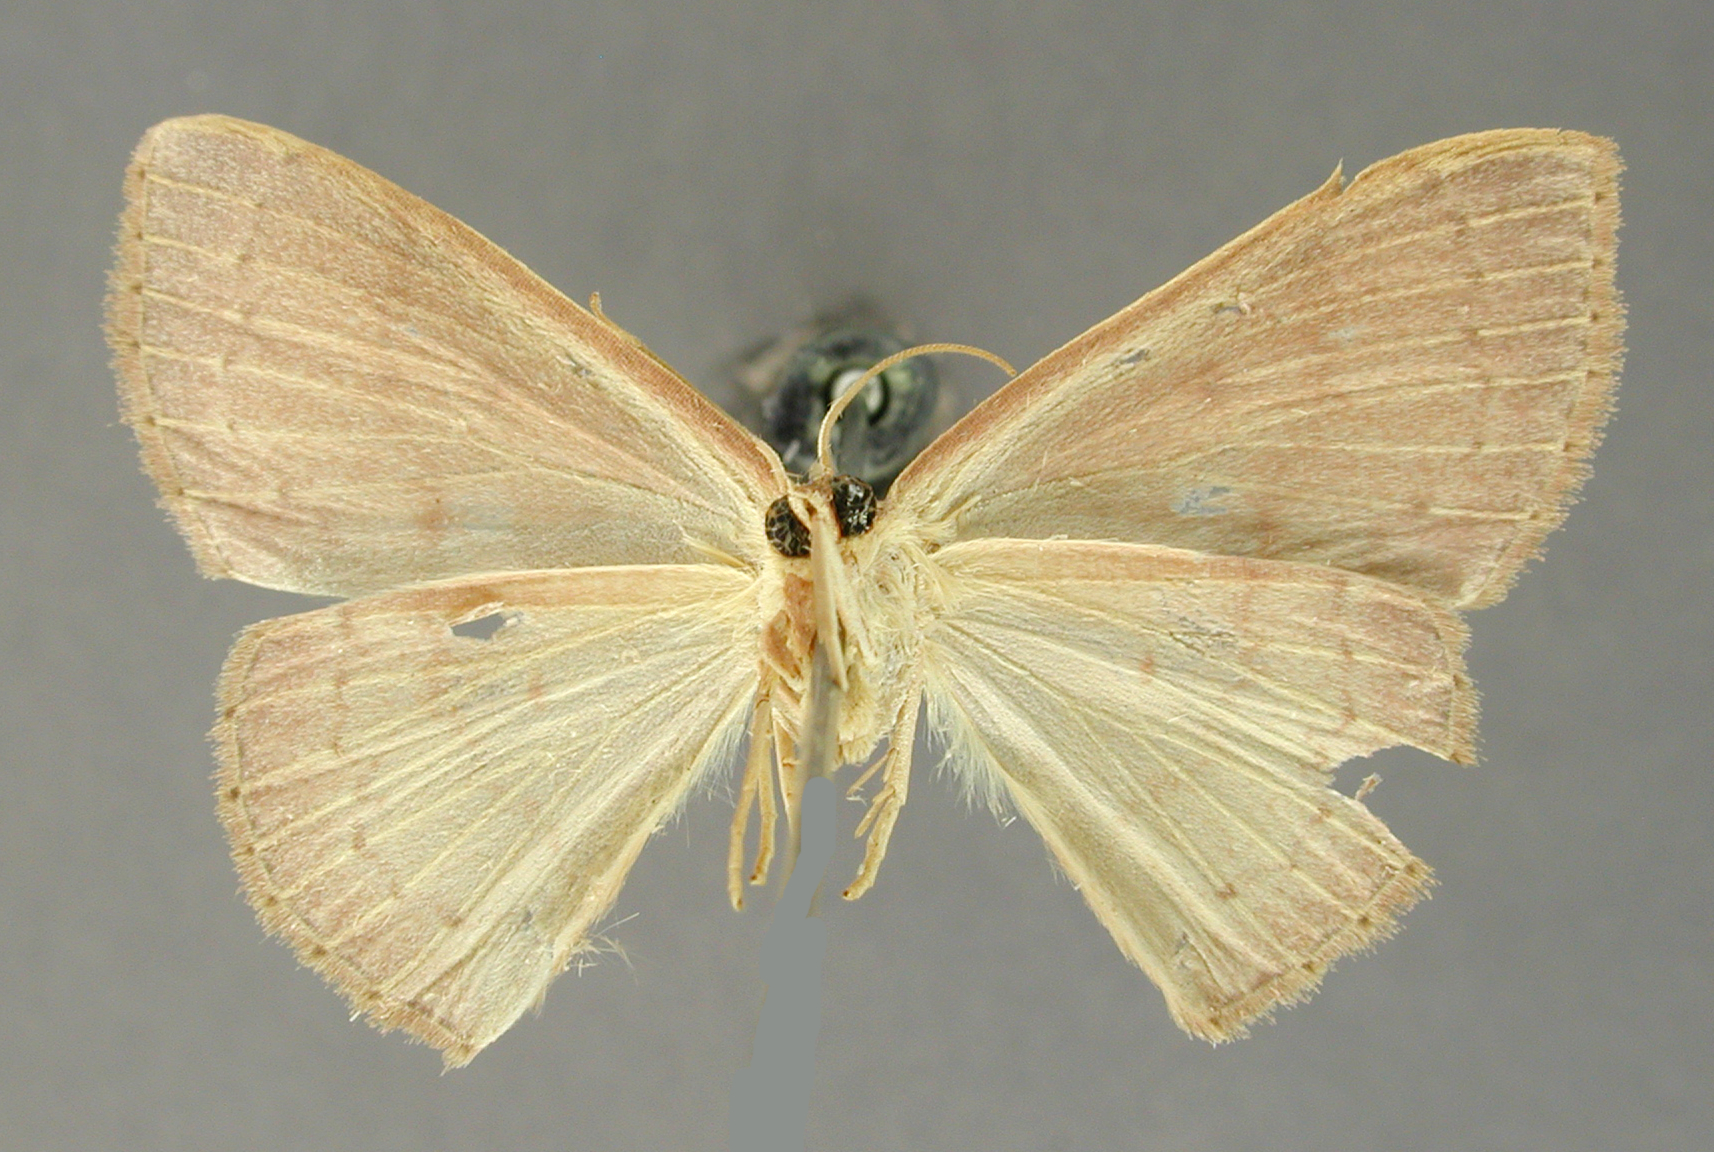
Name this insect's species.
Heterephyra grisea
